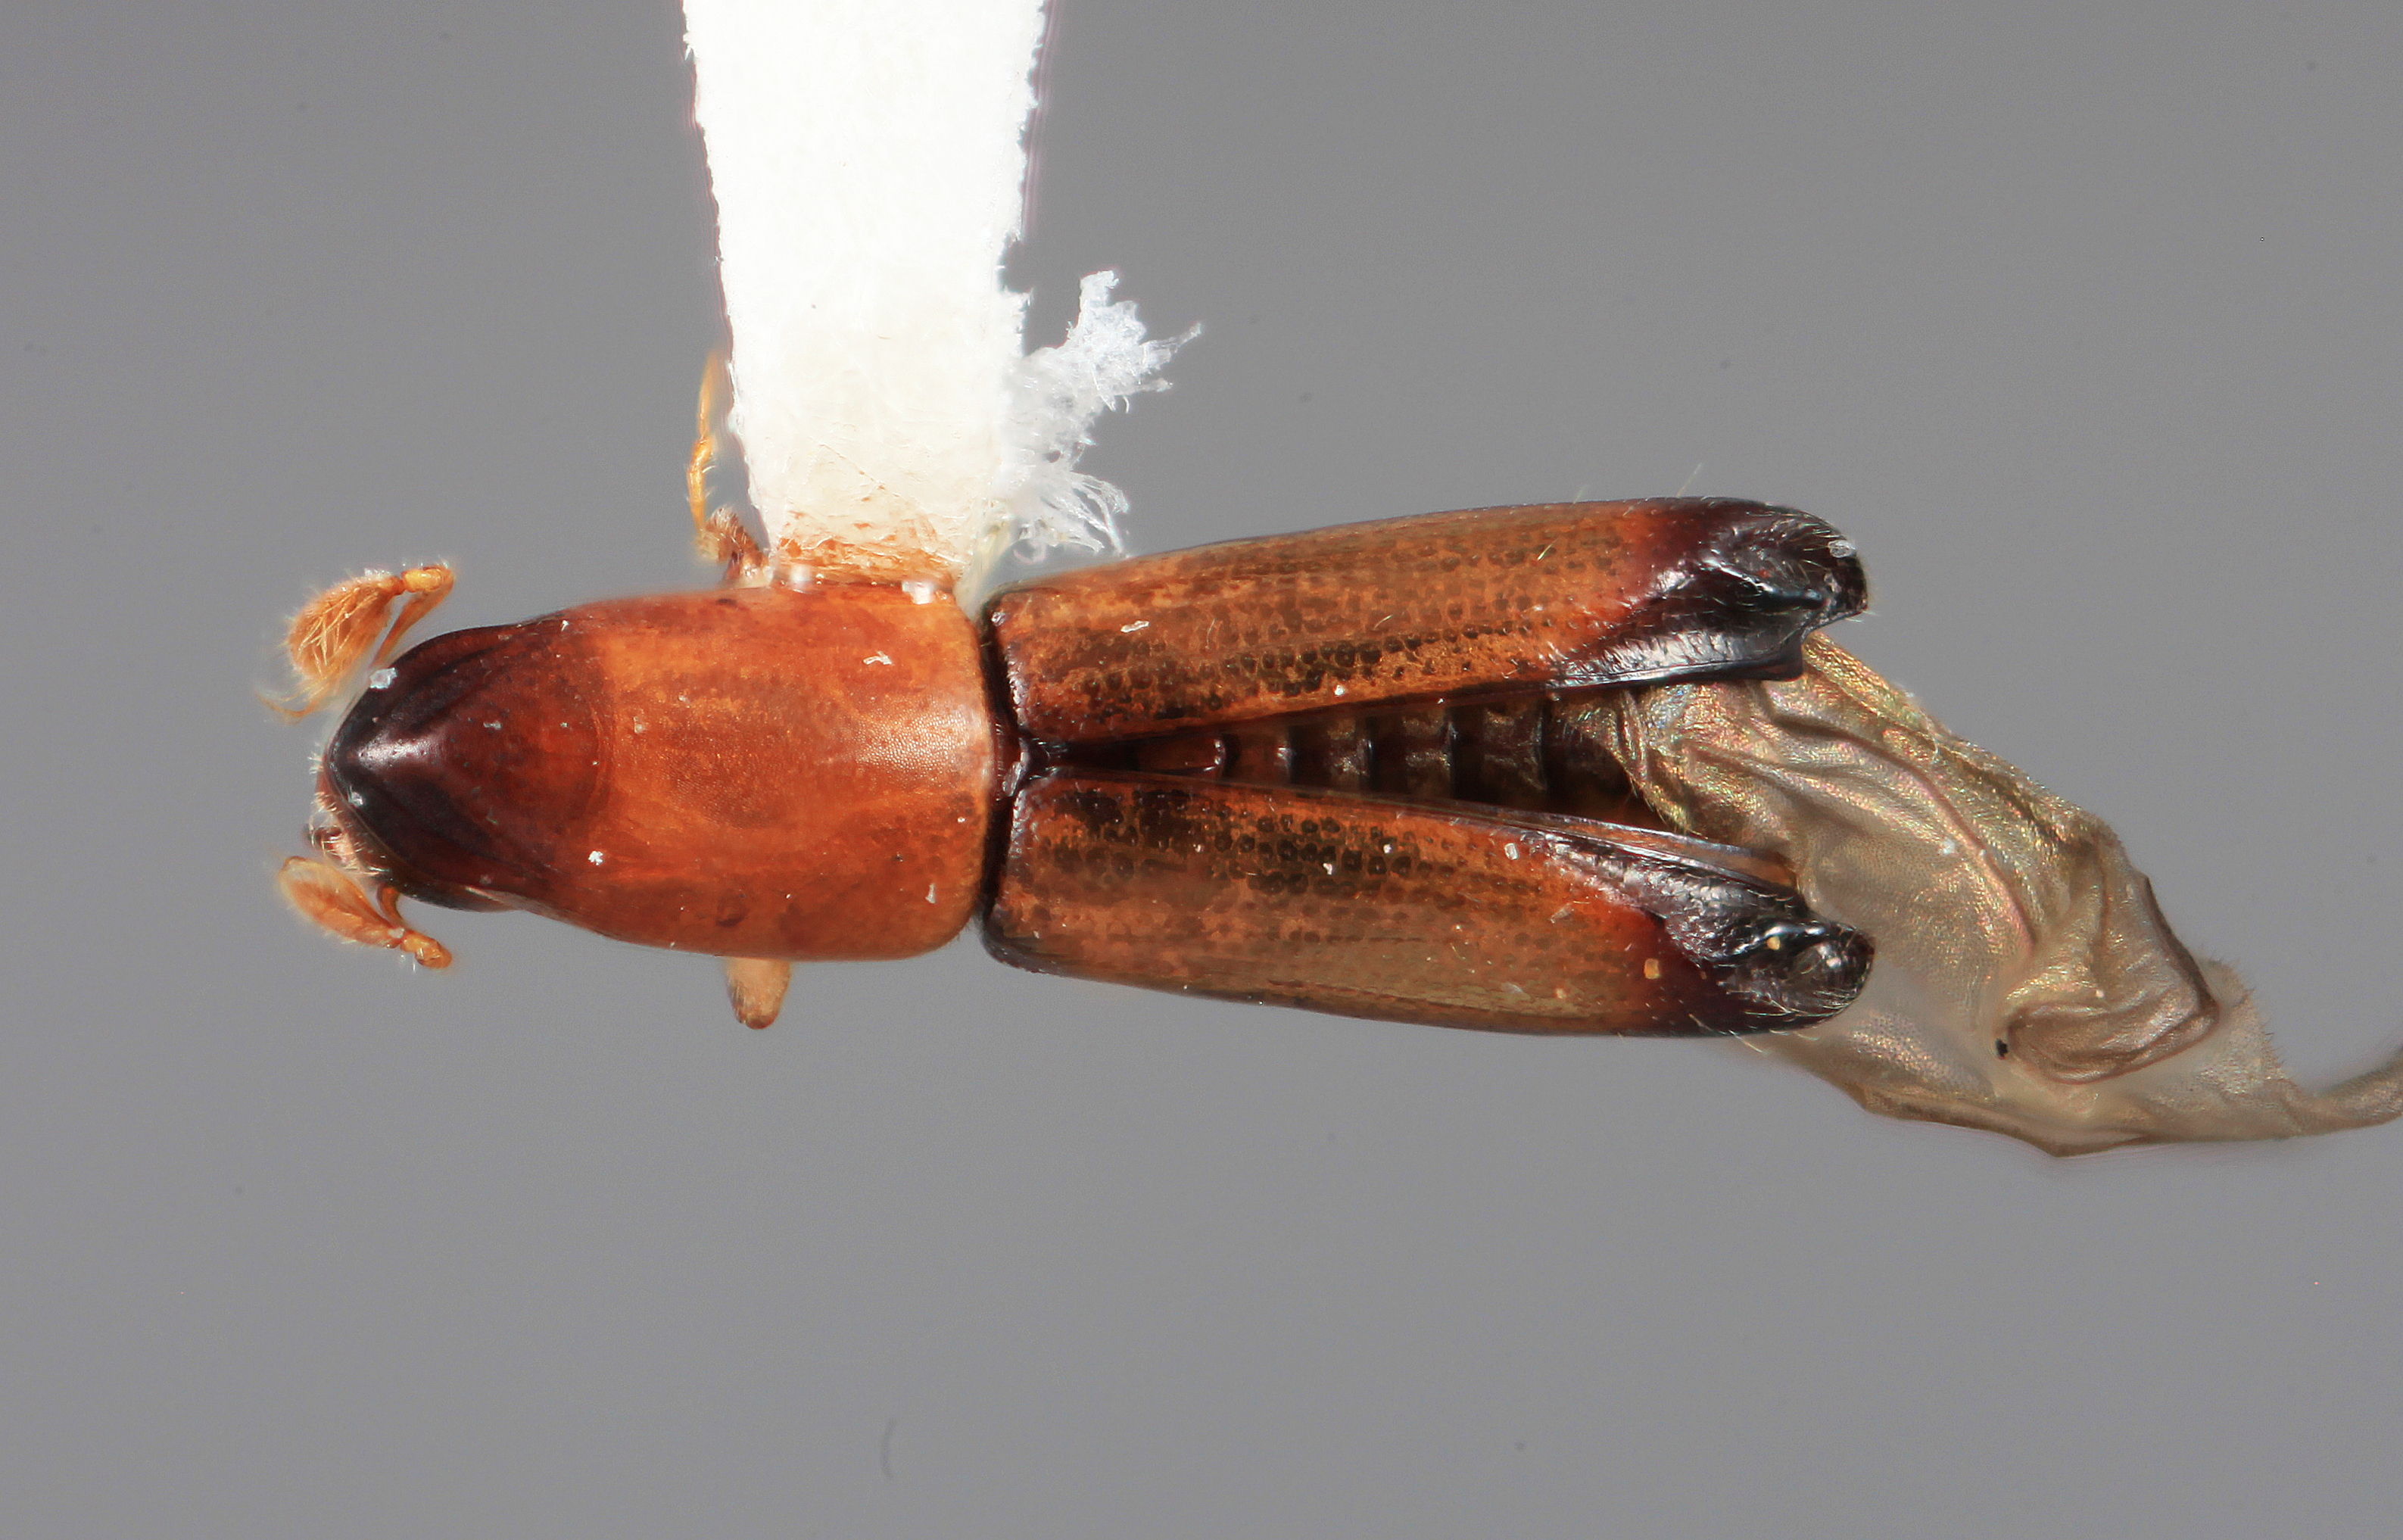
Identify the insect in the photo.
Amphicranus acus
